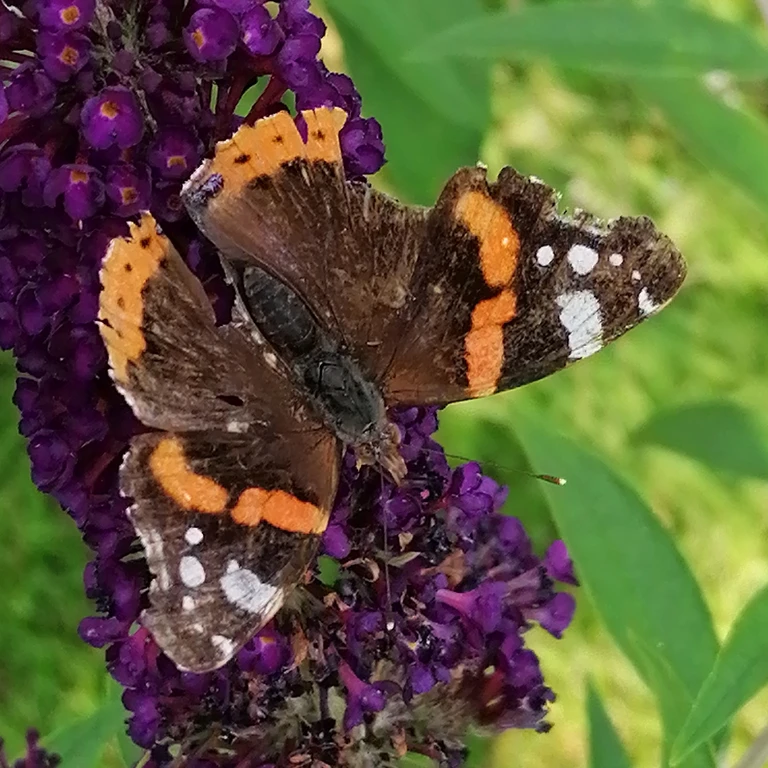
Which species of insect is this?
Vanessa atalanta
